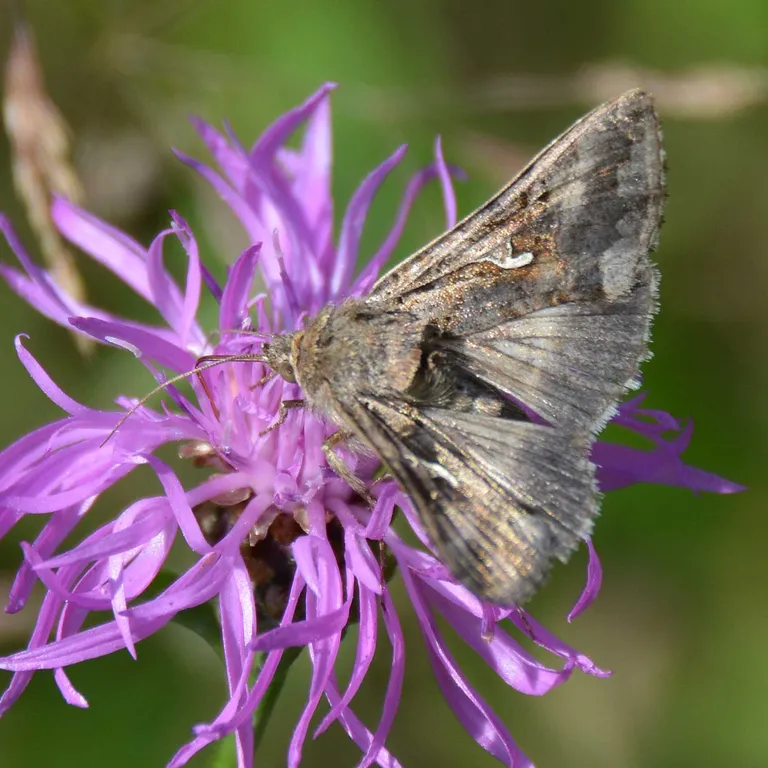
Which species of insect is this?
Autographa gamma
